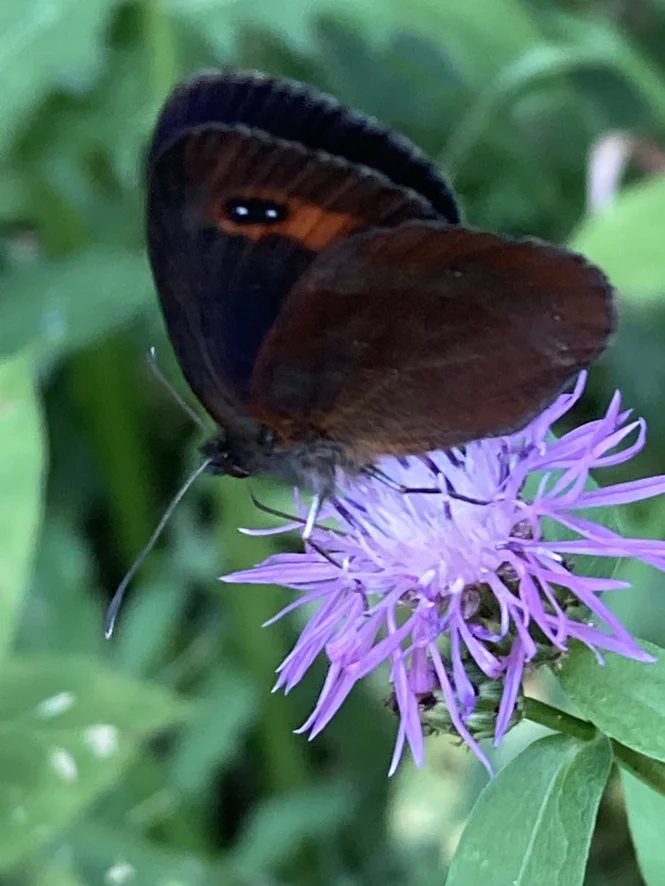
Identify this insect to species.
Erebia aethiops
